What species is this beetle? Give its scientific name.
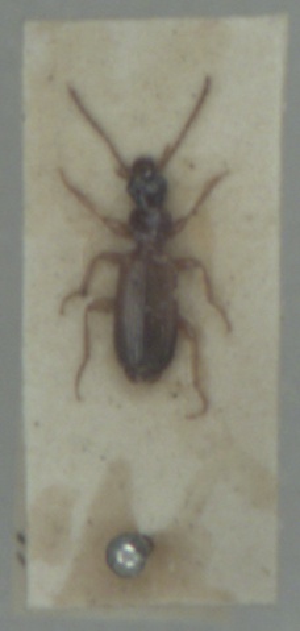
Paradromius linearis
